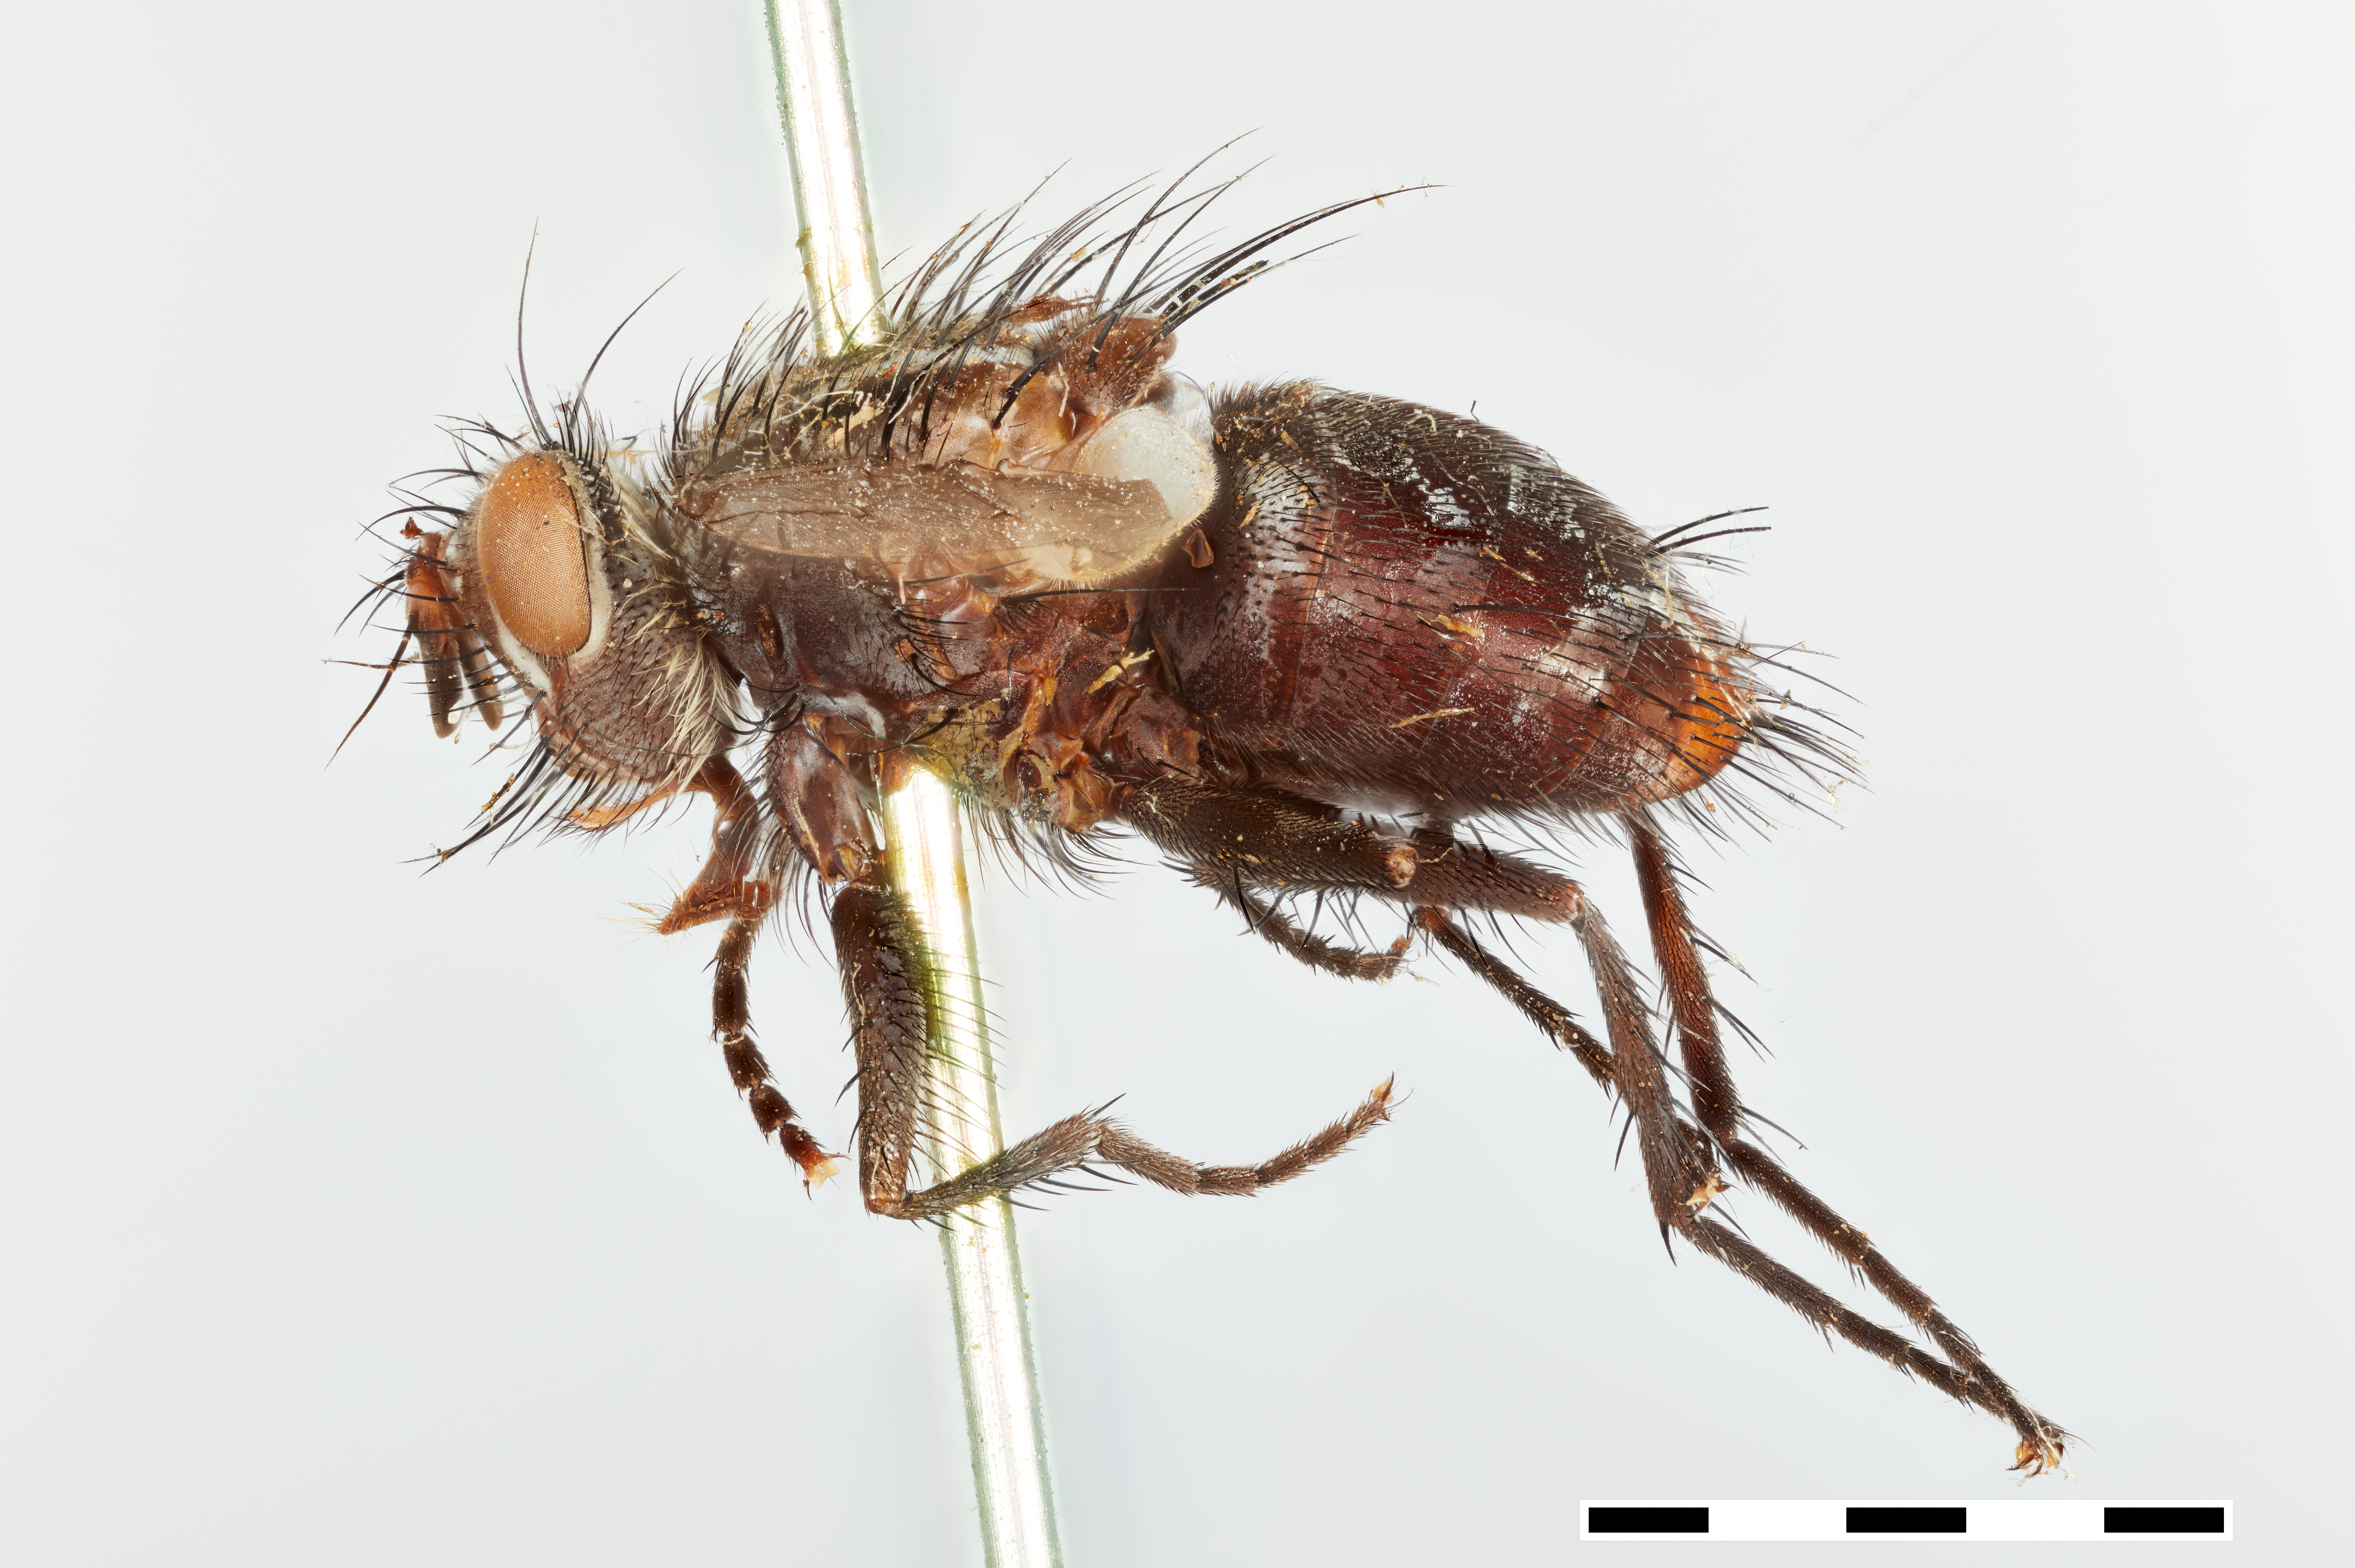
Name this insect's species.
Dichocera orientalis
